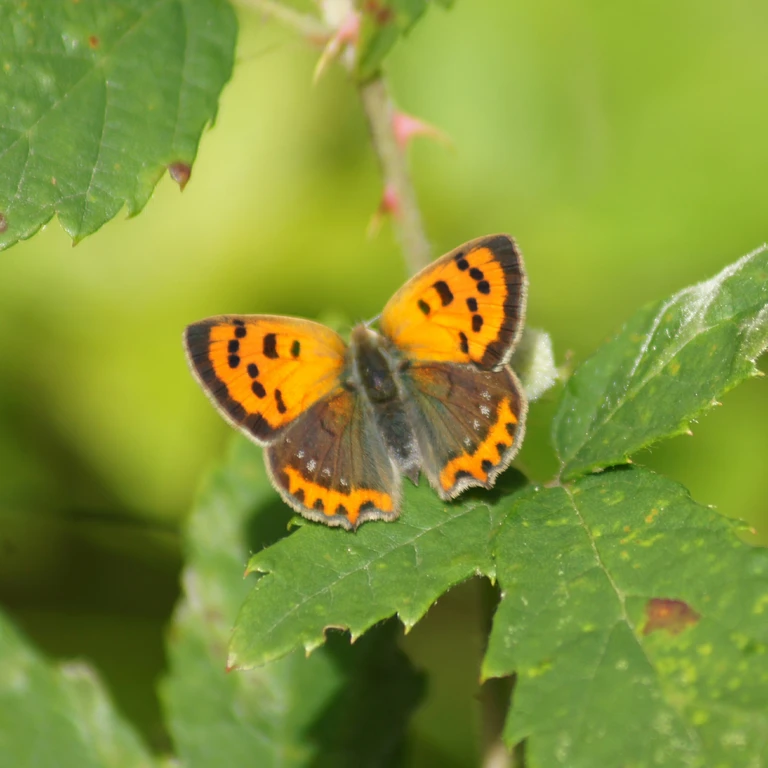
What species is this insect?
Lycaena phlaeas
